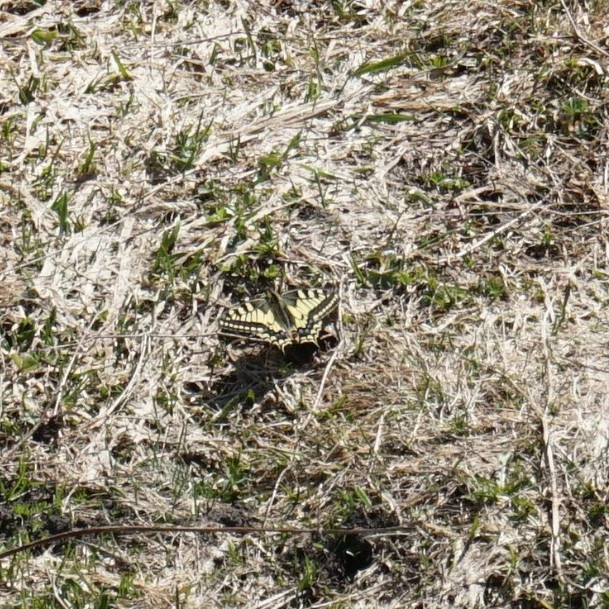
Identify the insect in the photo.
Papilio machaon
